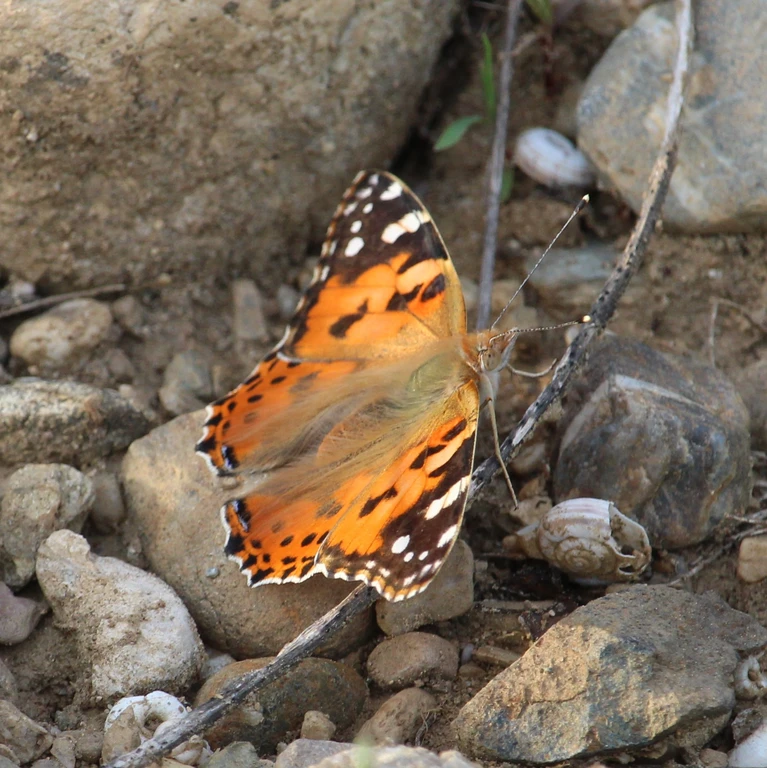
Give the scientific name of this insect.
Vanessa cardui
